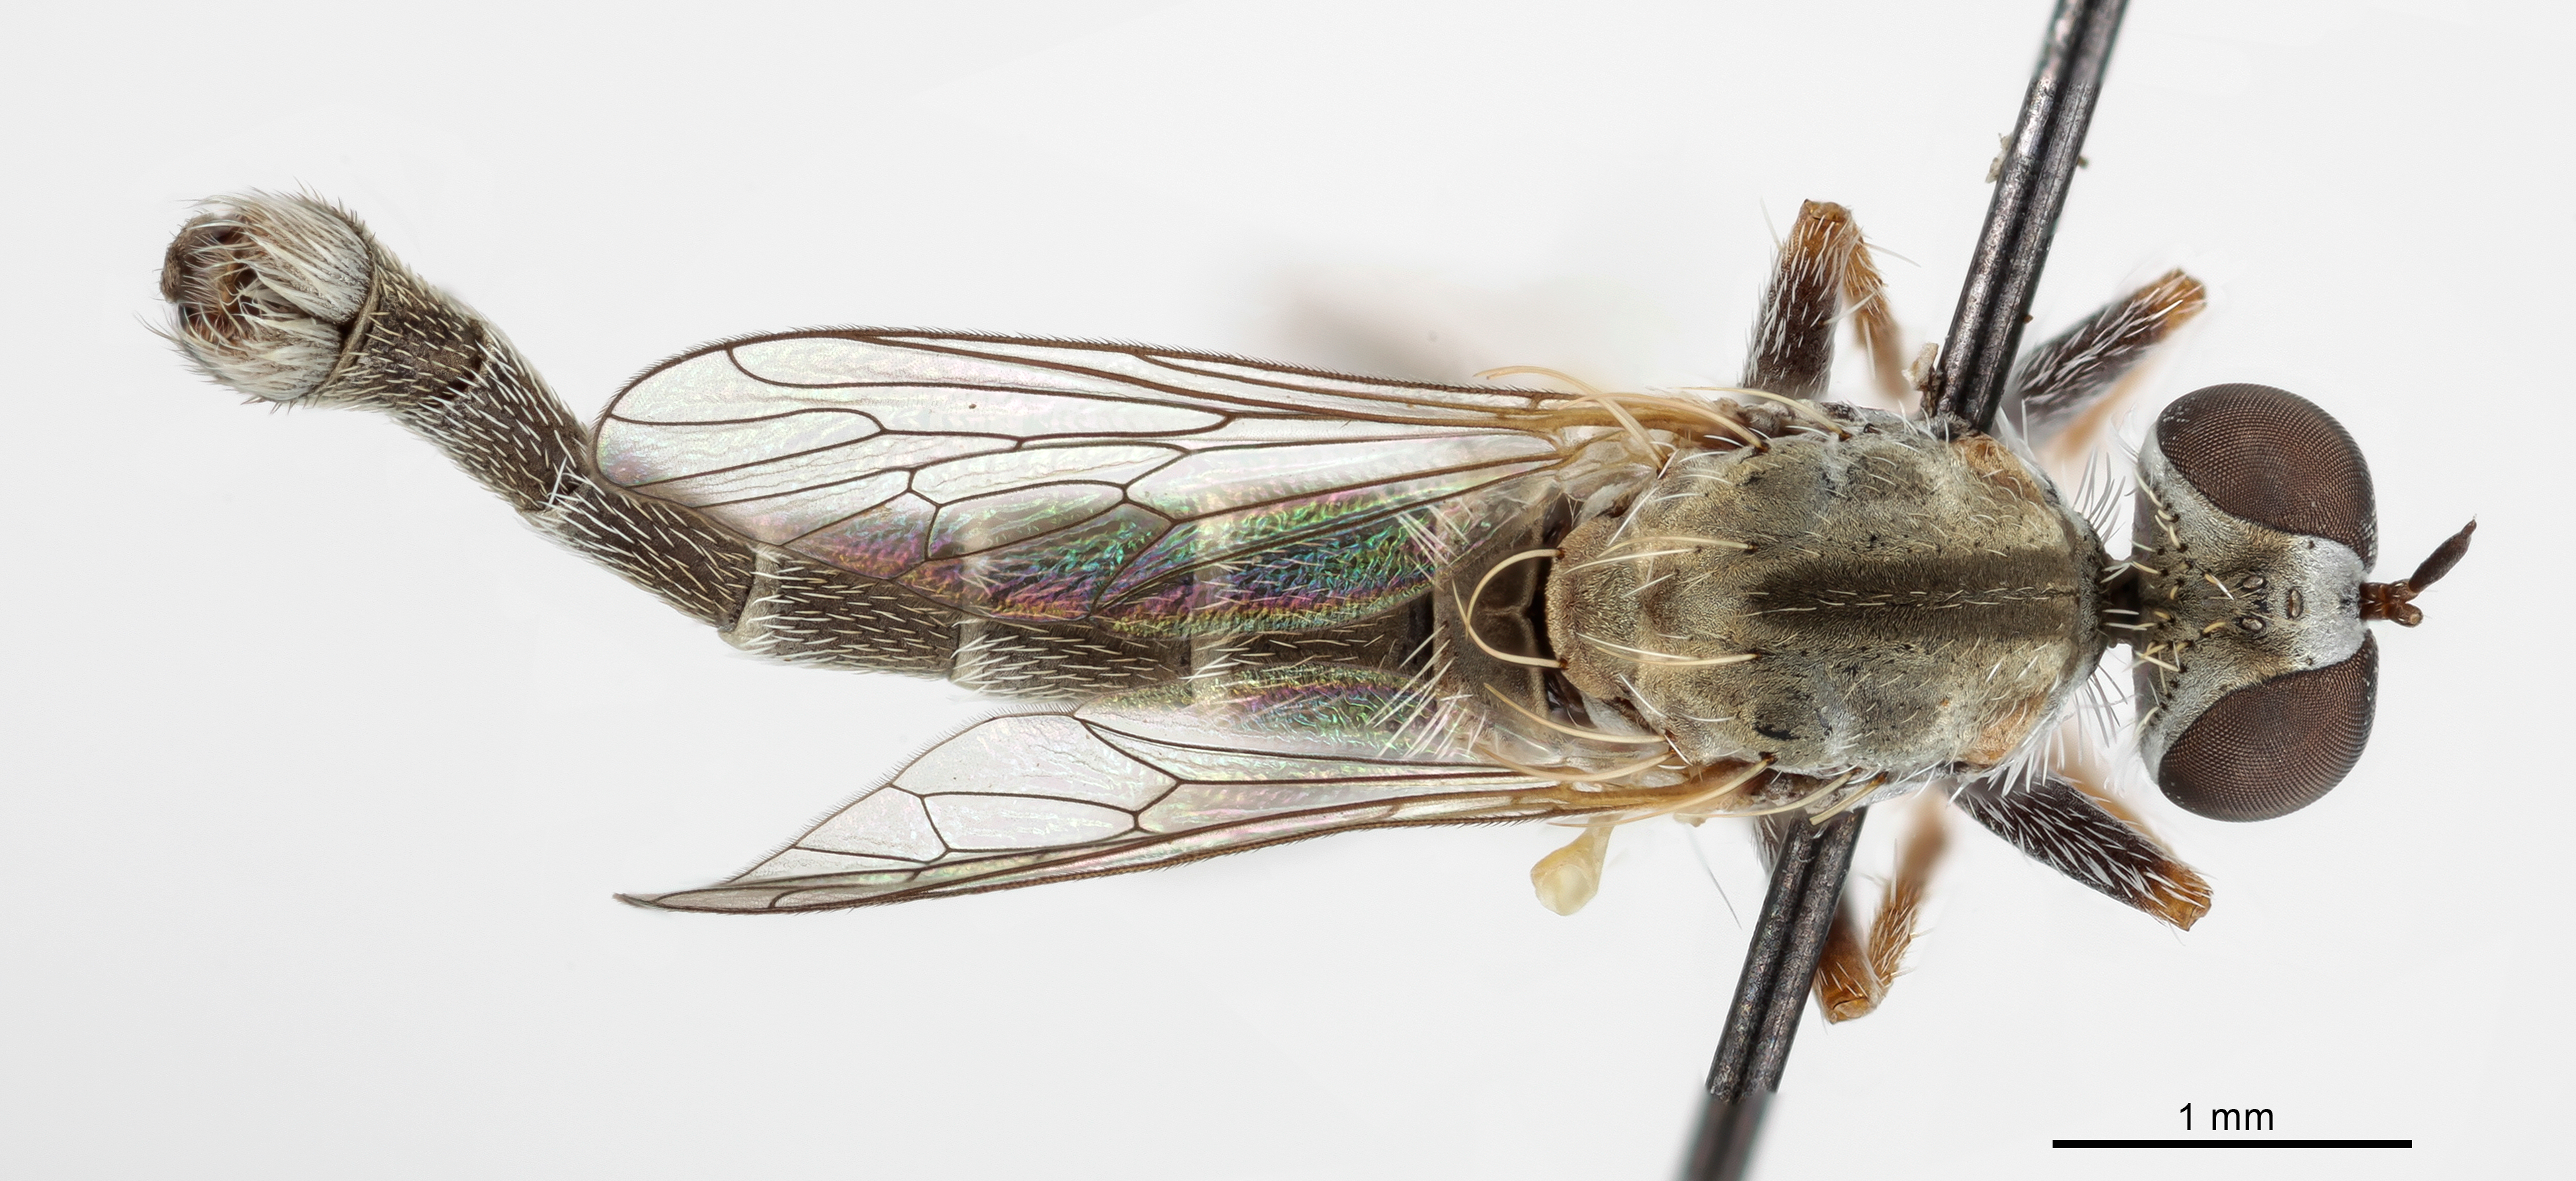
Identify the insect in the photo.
Trichoura pardeos
